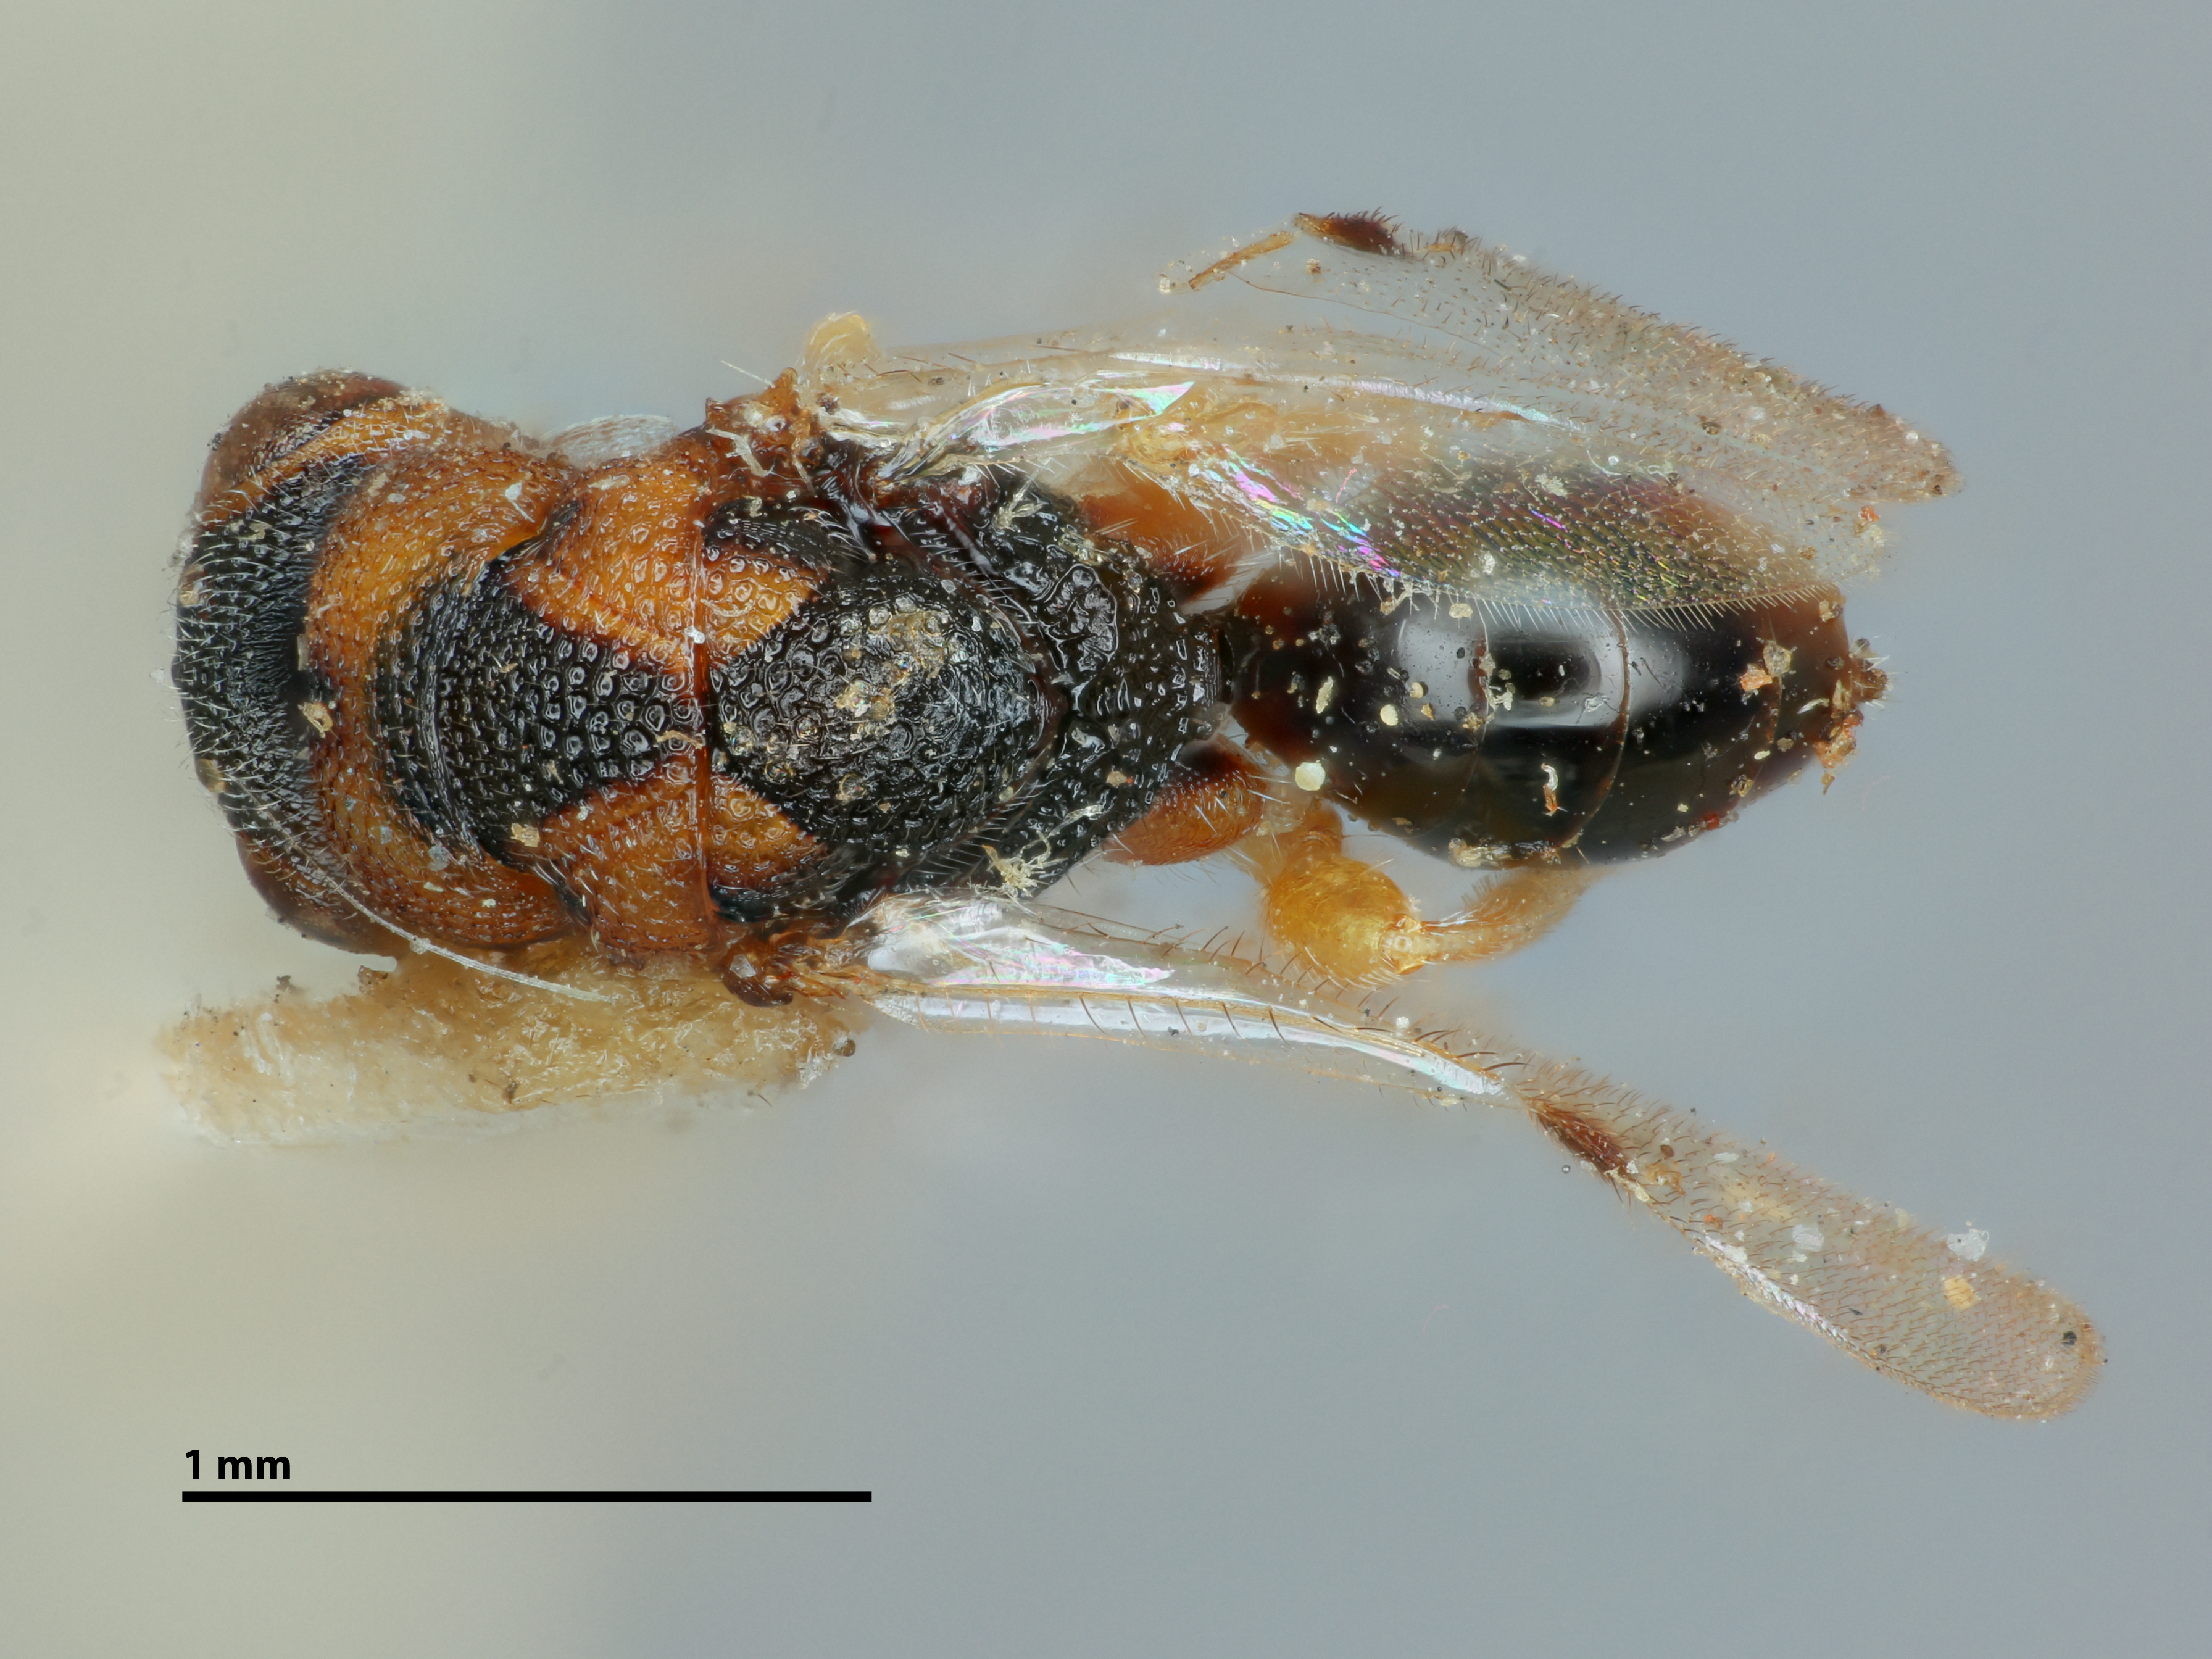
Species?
Decatoma foliatae
